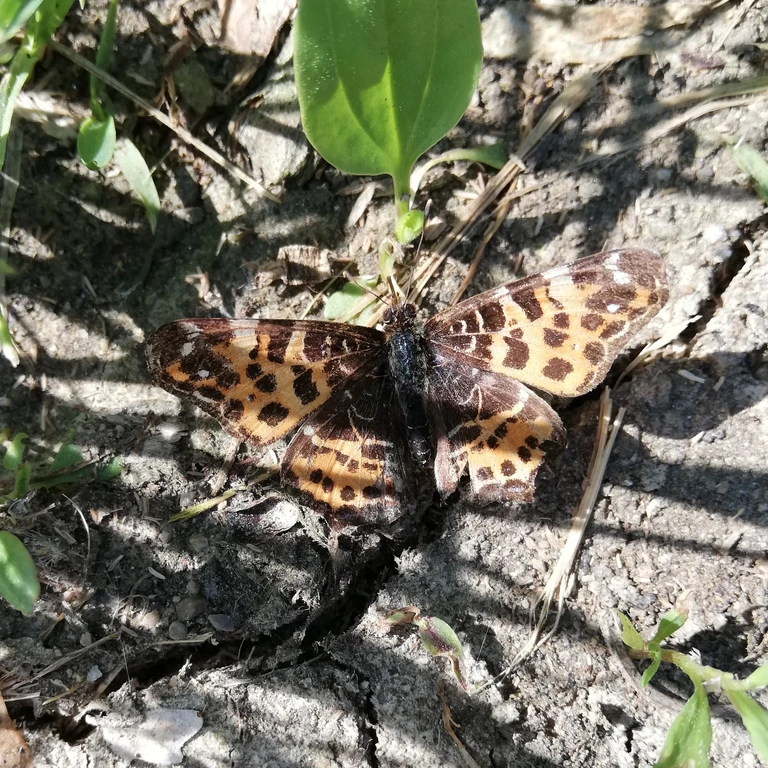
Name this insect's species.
Araschnia levana
